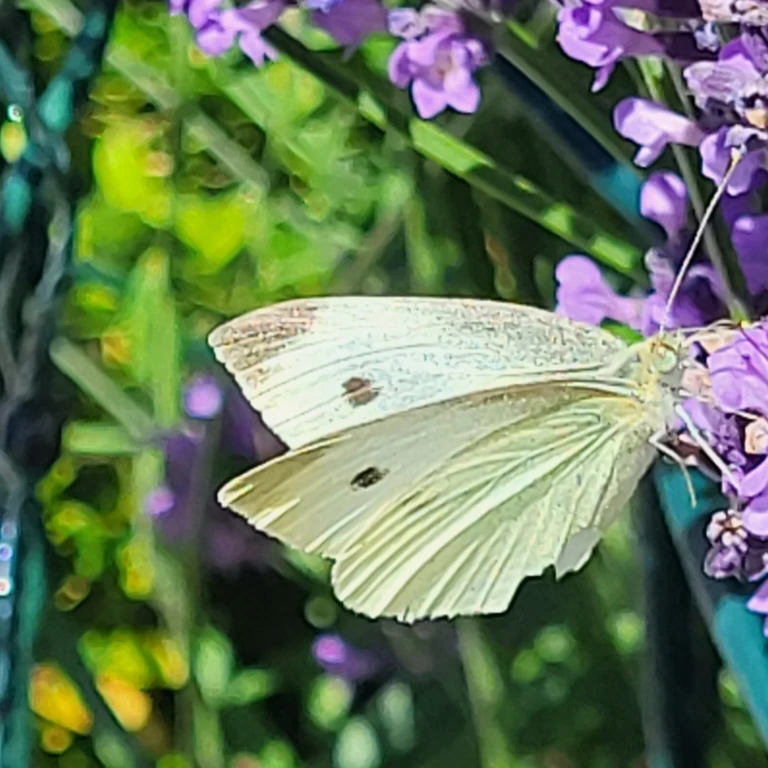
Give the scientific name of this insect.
Pieris rapae
